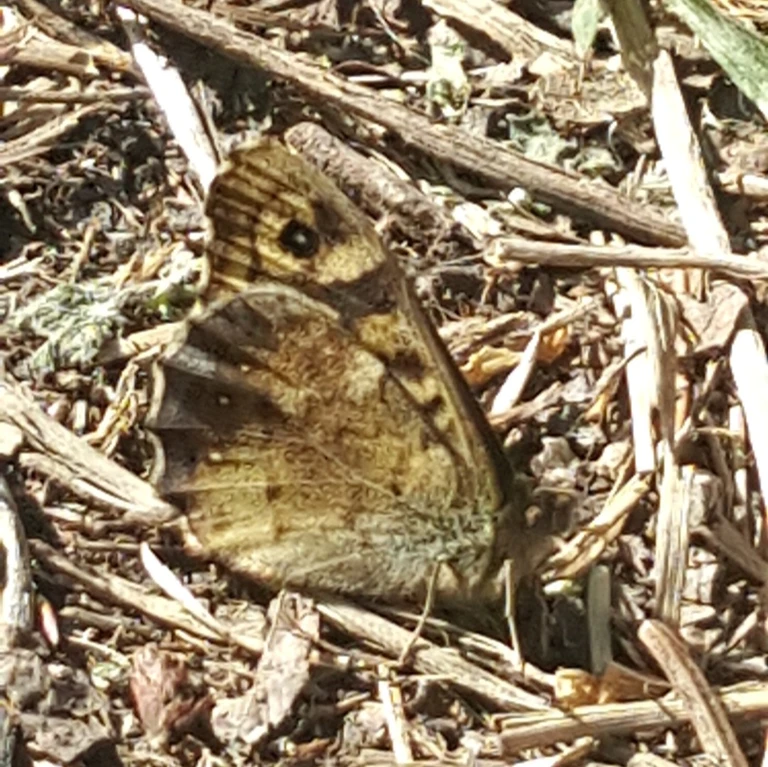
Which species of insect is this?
Pararge aegeria
